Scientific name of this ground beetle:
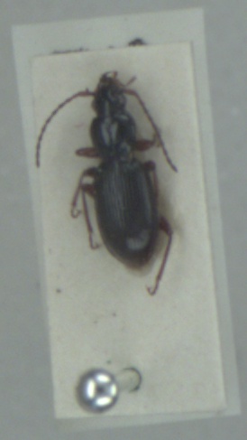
Stomis pumicatus
